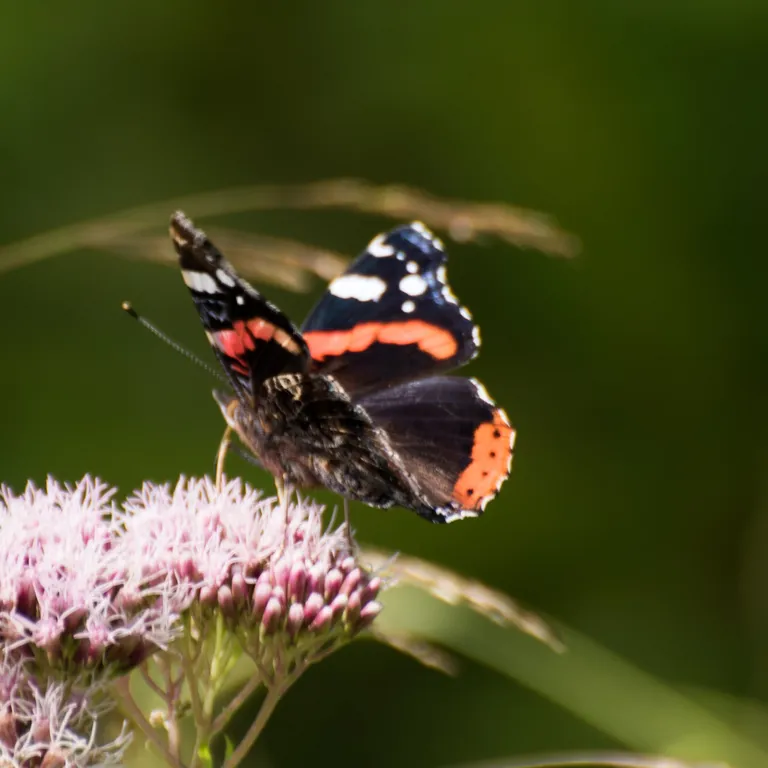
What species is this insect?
Vanessa atalanta
